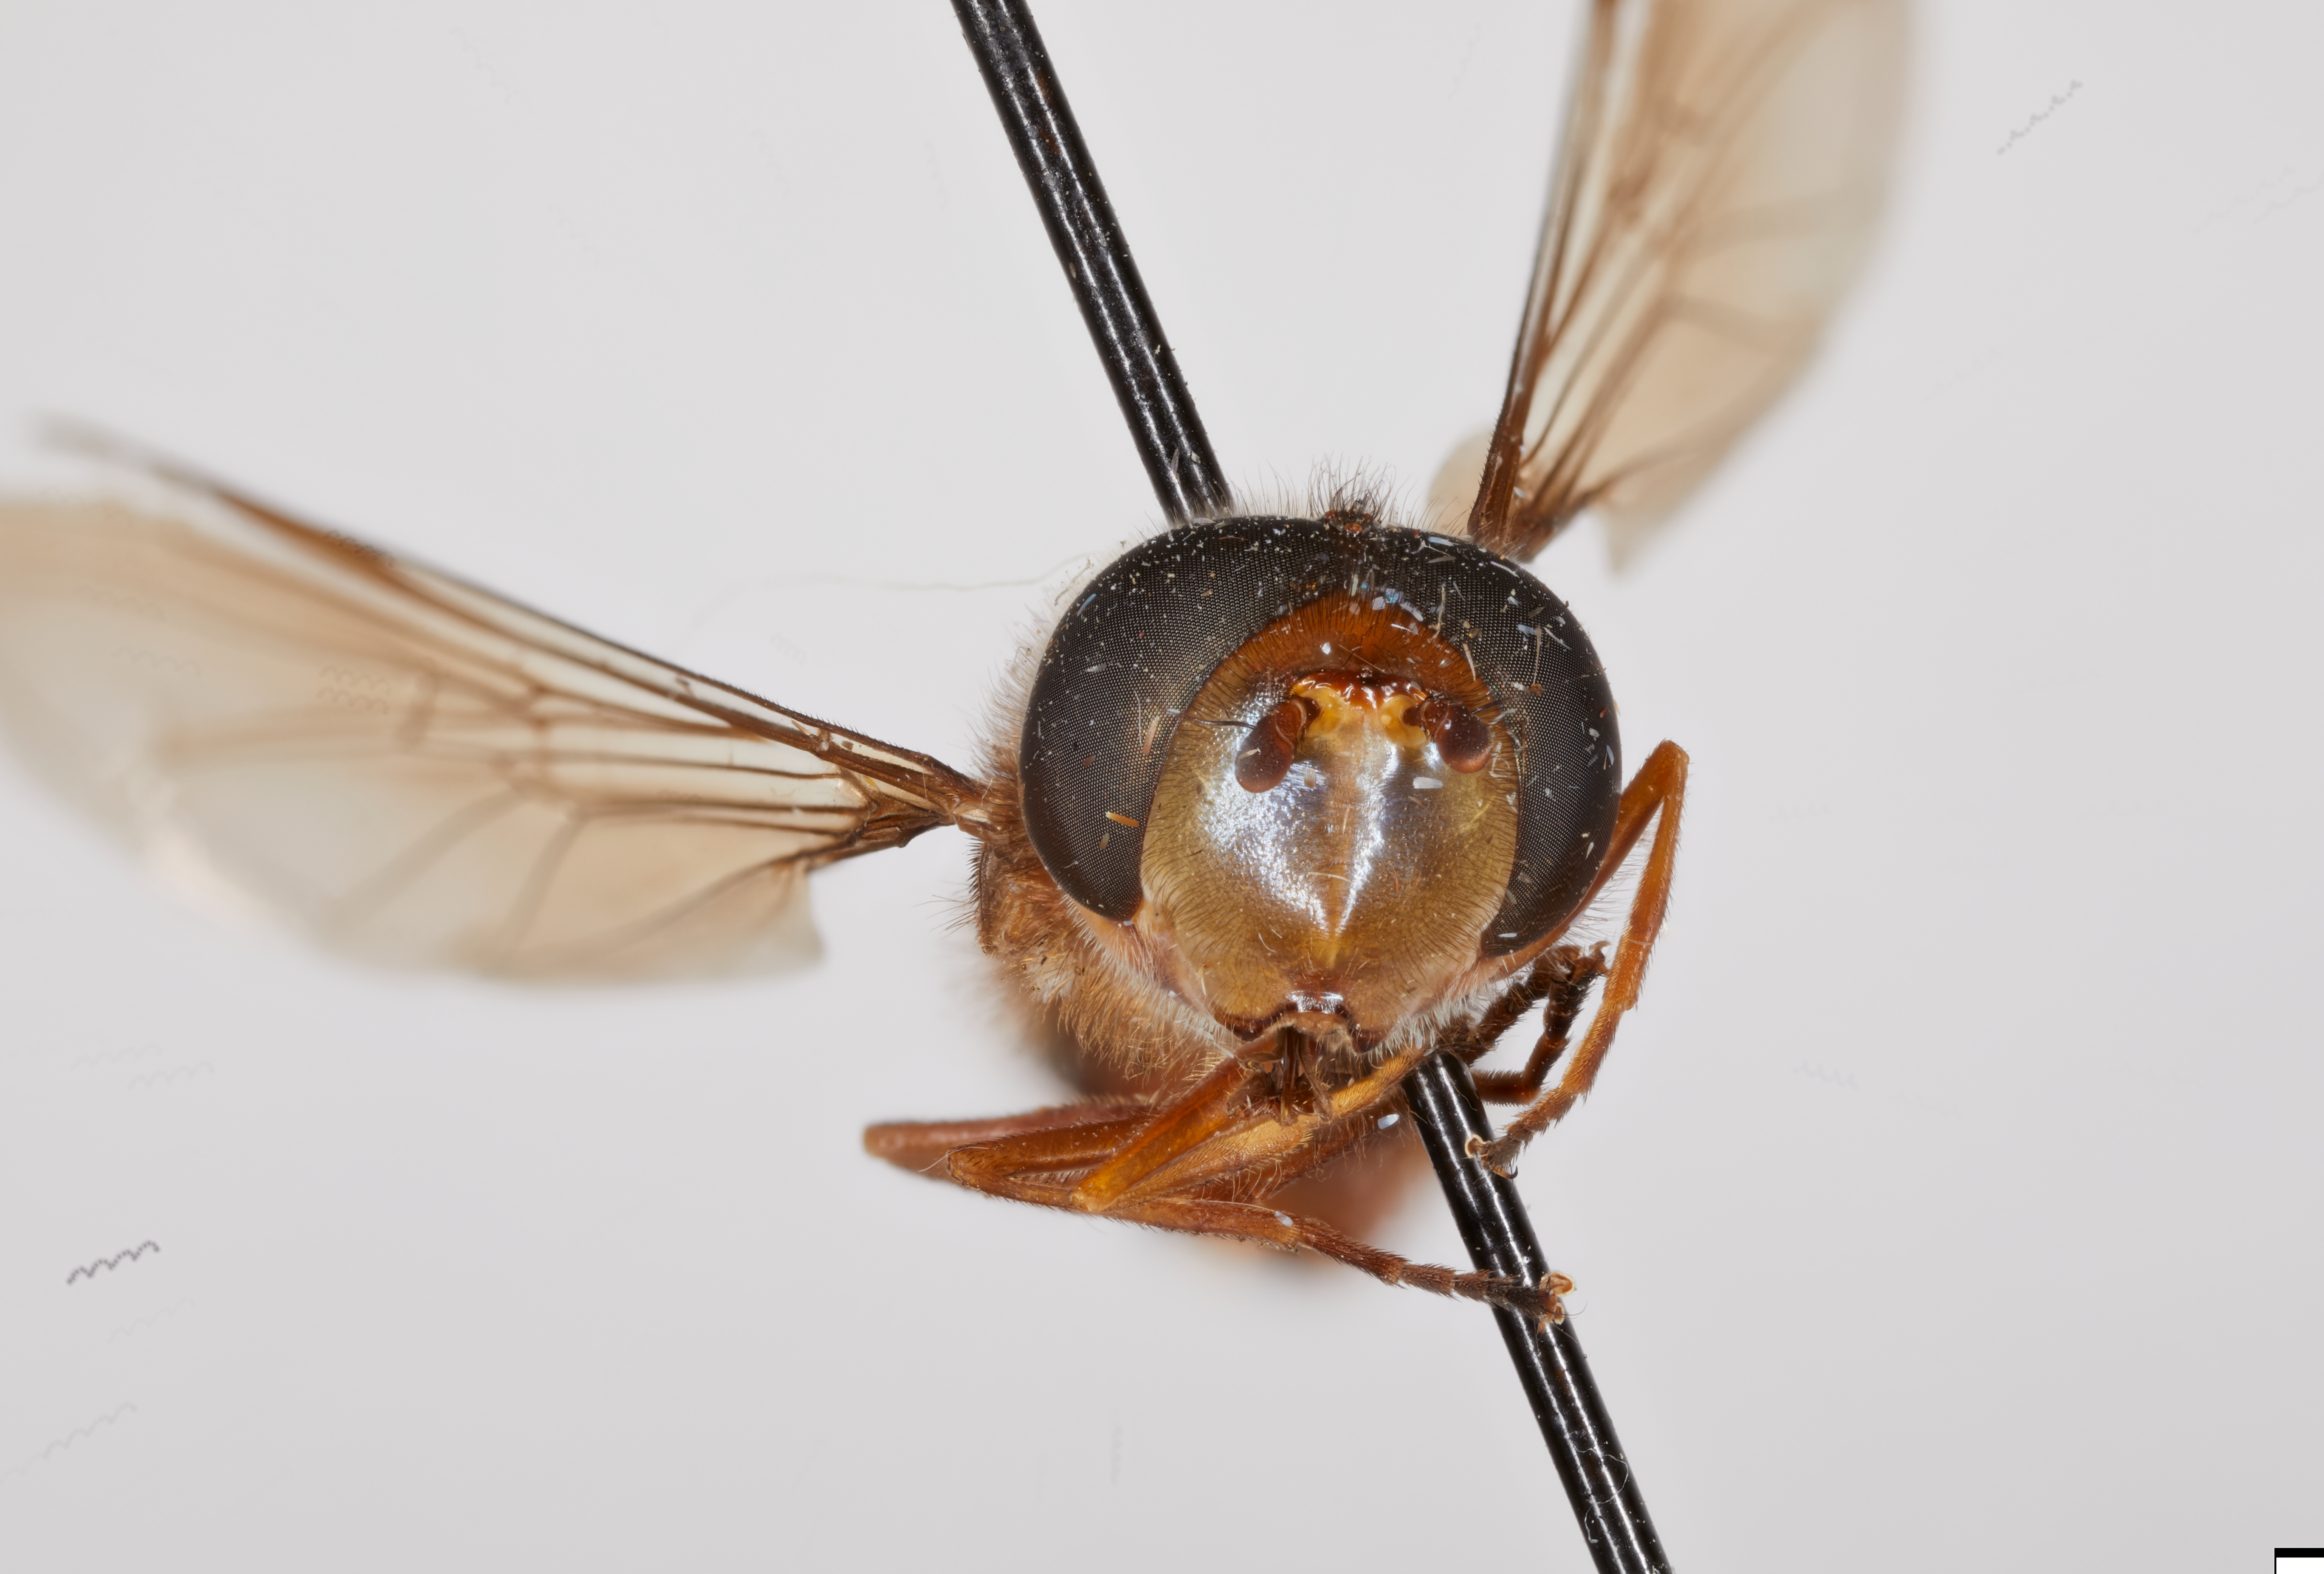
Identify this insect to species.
Claraplumula latifacies
